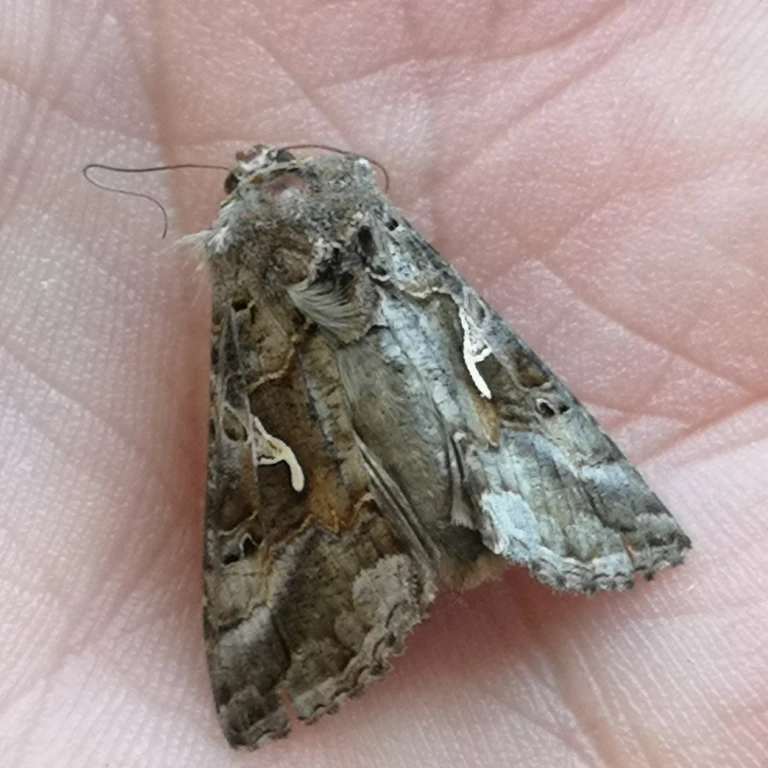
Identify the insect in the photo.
Autographa gamma
